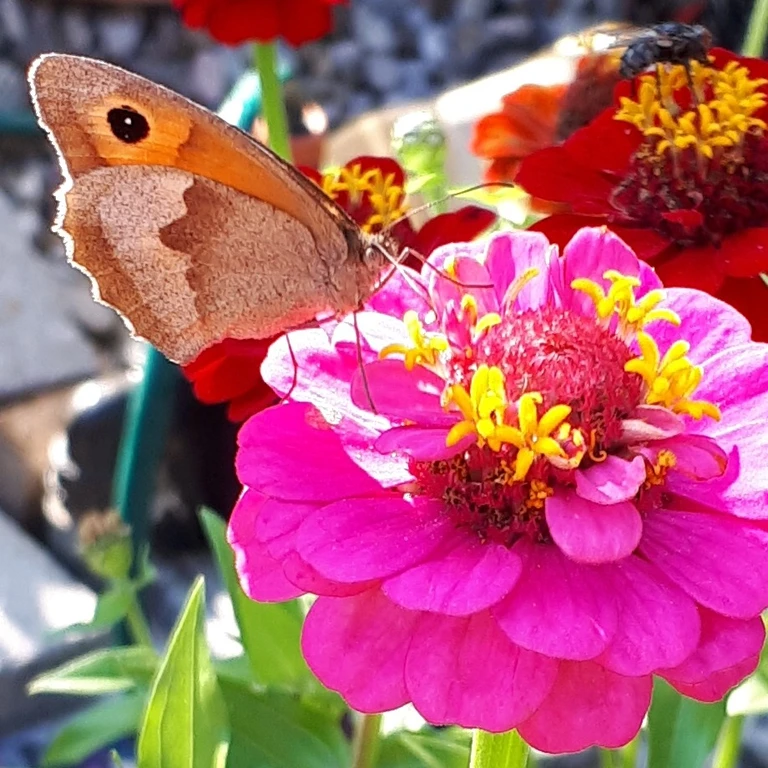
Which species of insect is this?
Maniola jurtina
